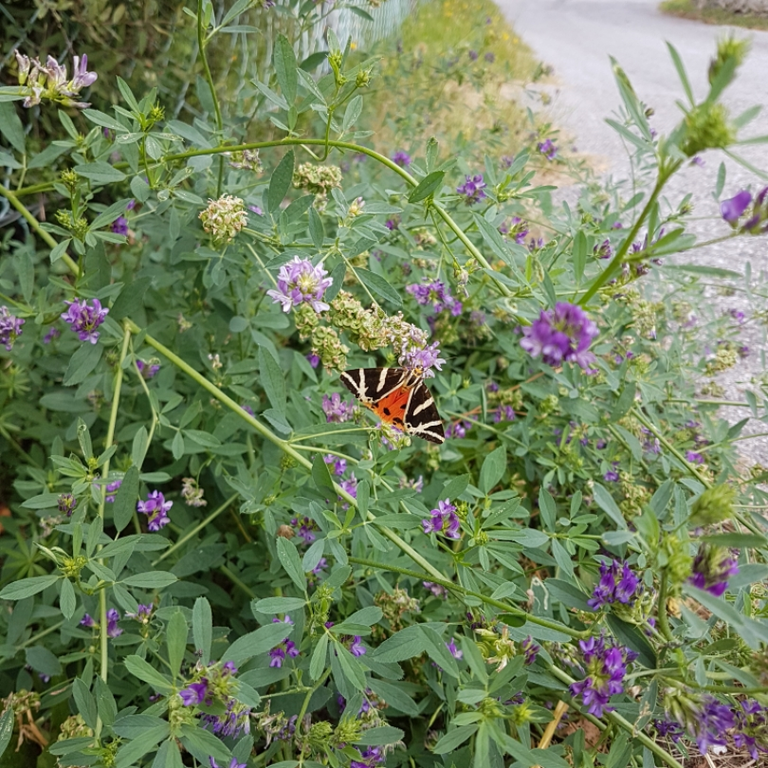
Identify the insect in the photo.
Euplagia quadripunctaria
